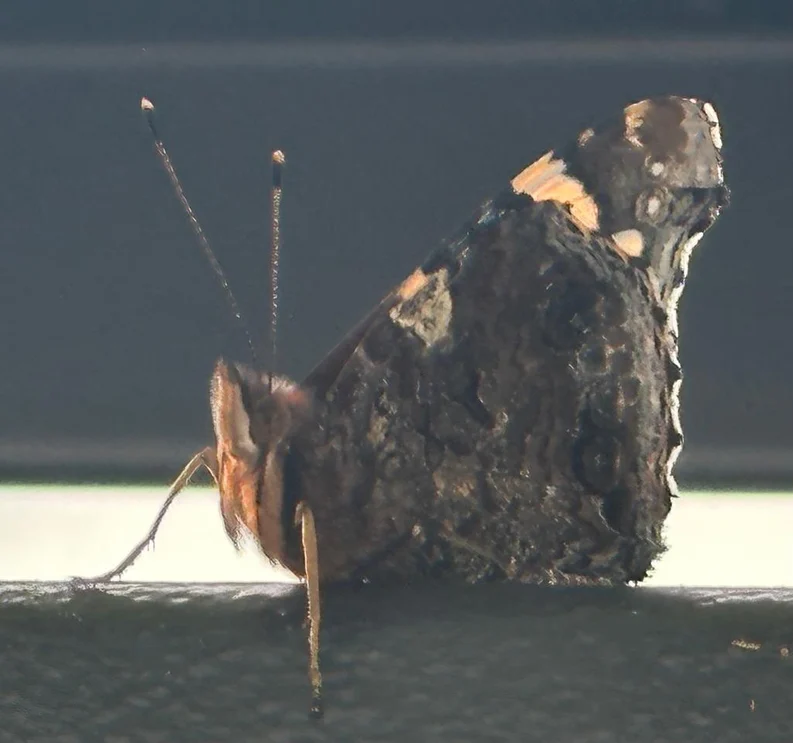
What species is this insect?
Vanessa atalanta
